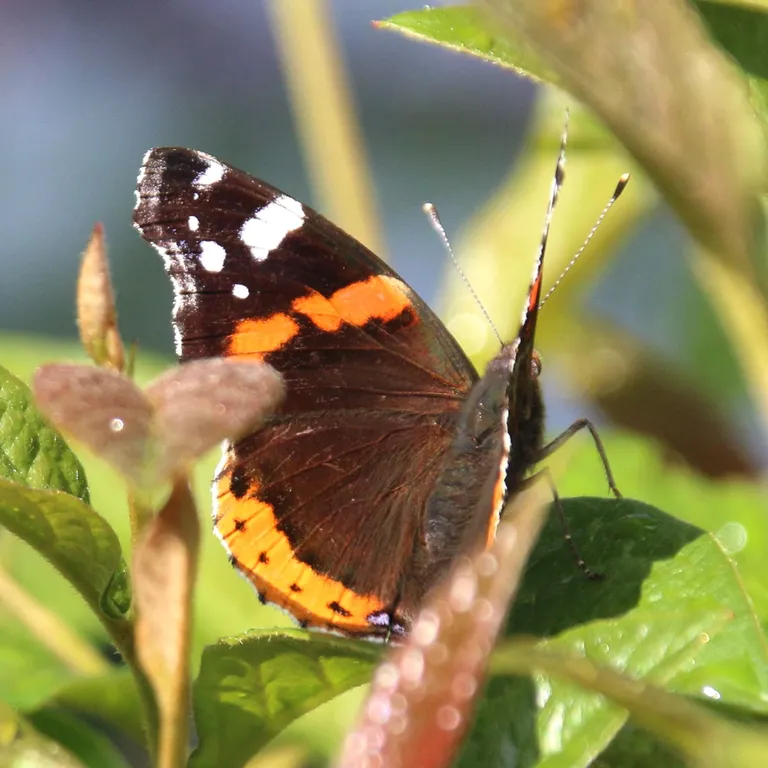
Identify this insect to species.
Vanessa atalanta
